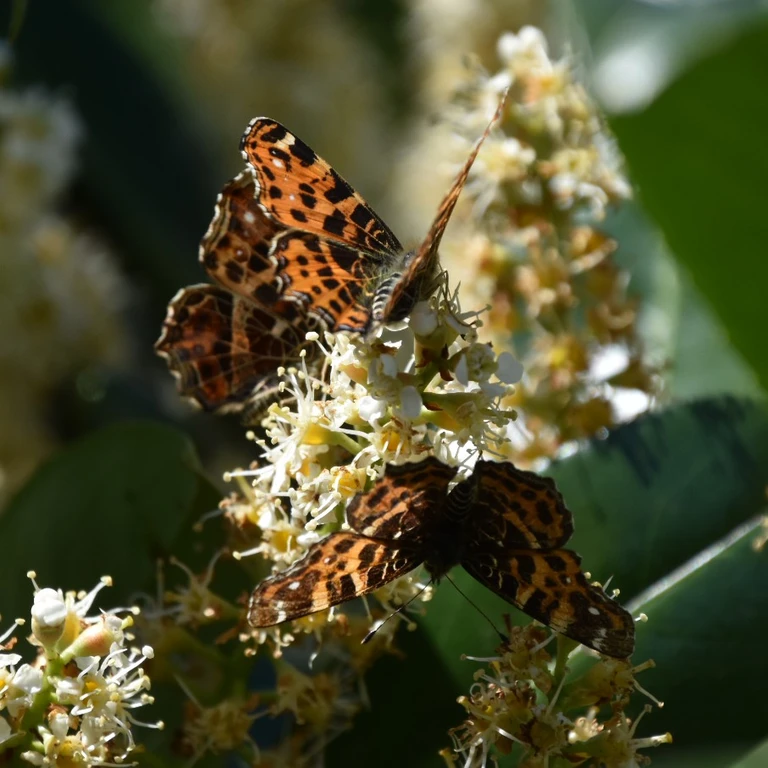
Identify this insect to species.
Araschnia levana
